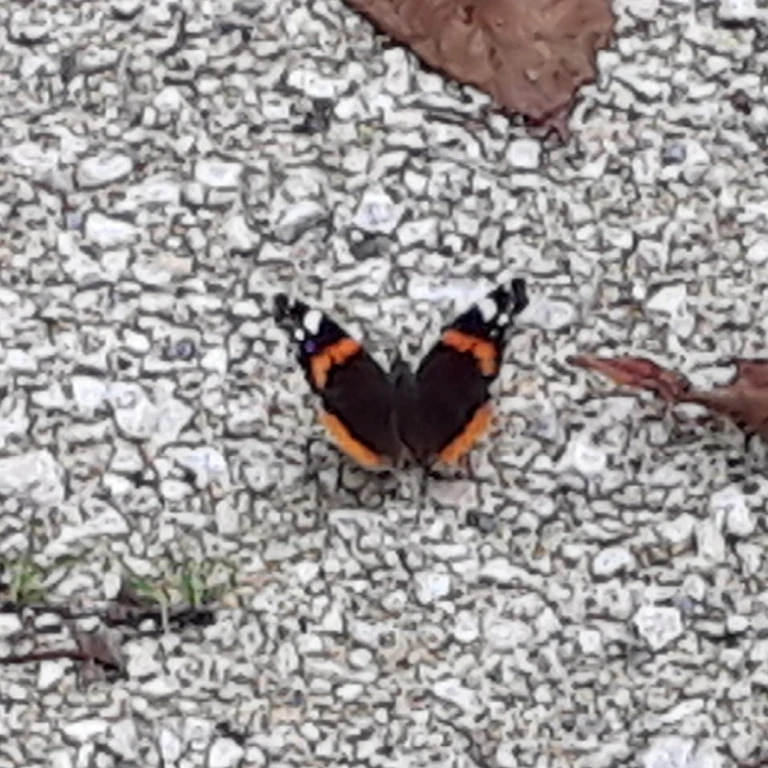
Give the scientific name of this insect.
Vanessa atalanta
